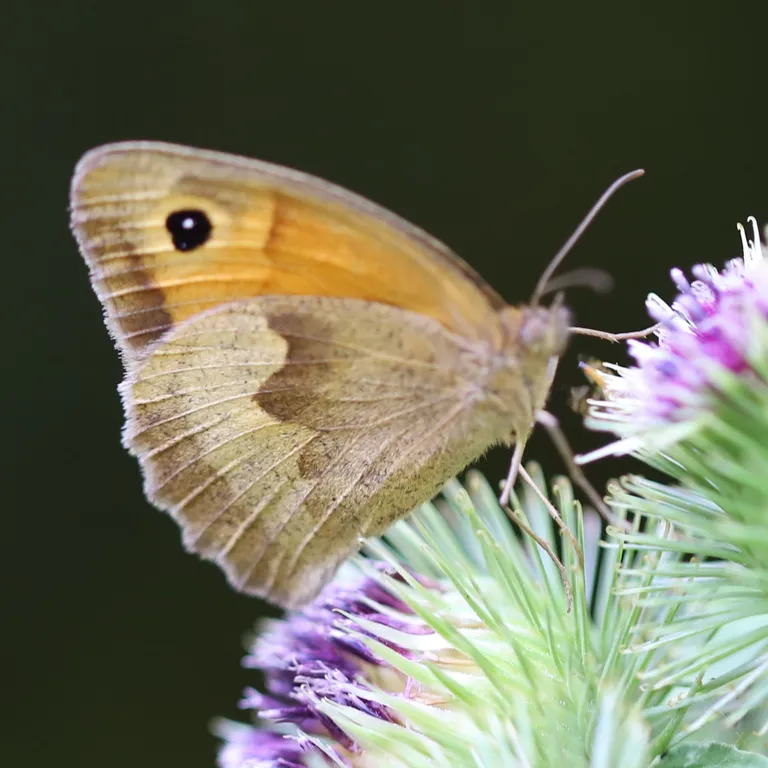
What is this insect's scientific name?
Maniola jurtina
